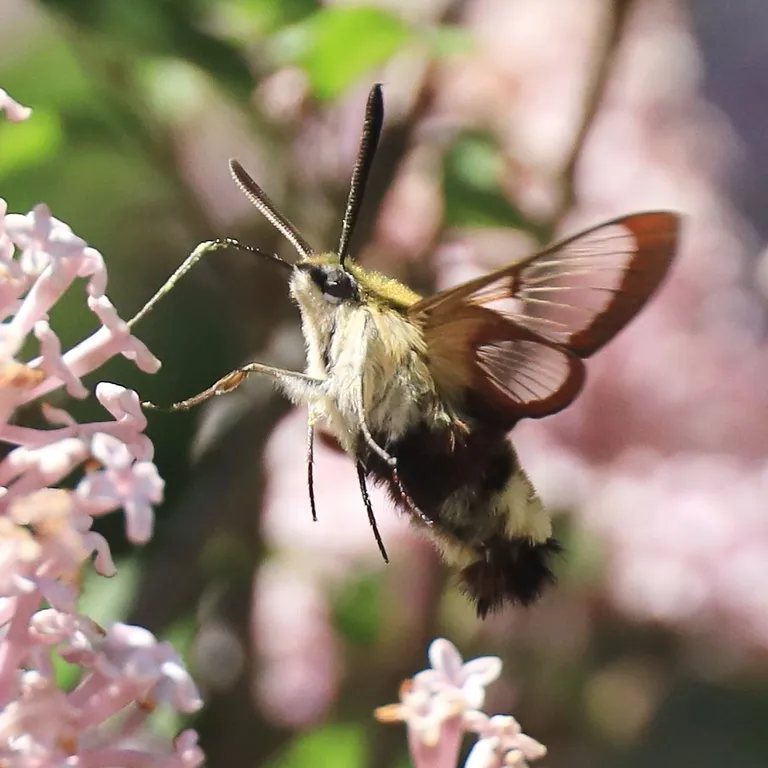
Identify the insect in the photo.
Hemaris fuciformis
